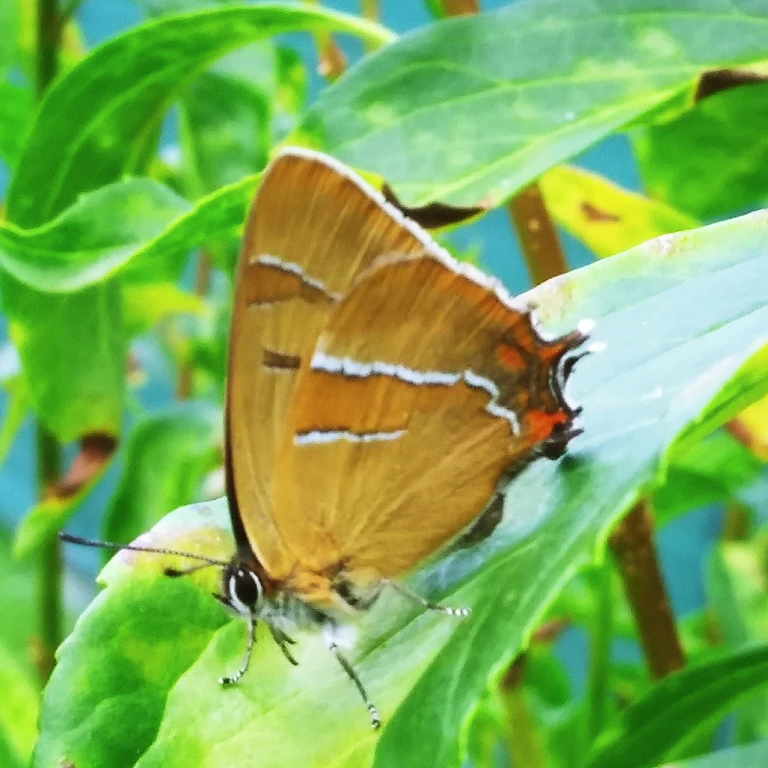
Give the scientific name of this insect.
Thecla betulae
